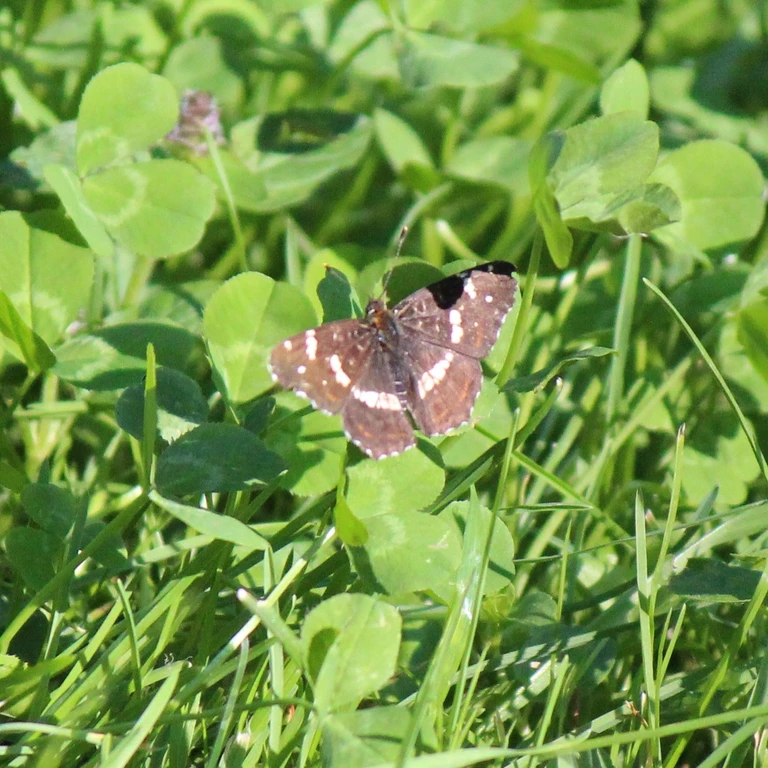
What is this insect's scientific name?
Araschnia levana
